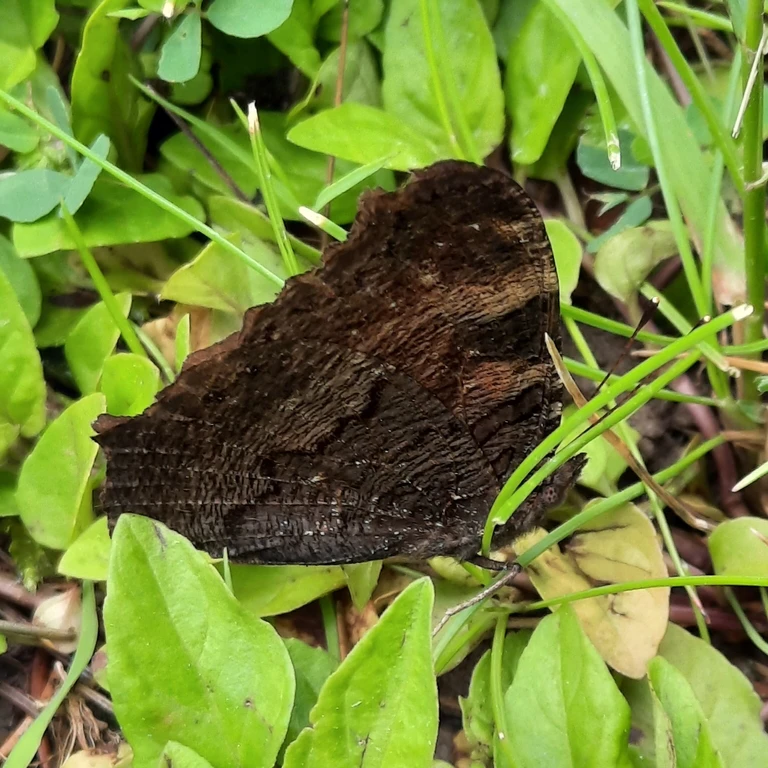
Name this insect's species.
Aglais io
